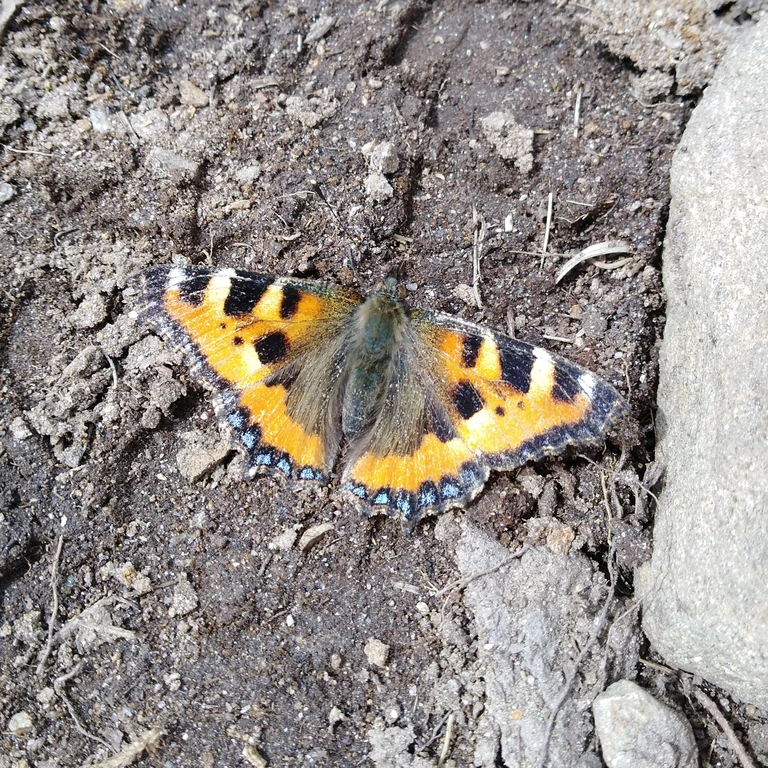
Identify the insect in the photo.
Aglais urticae
